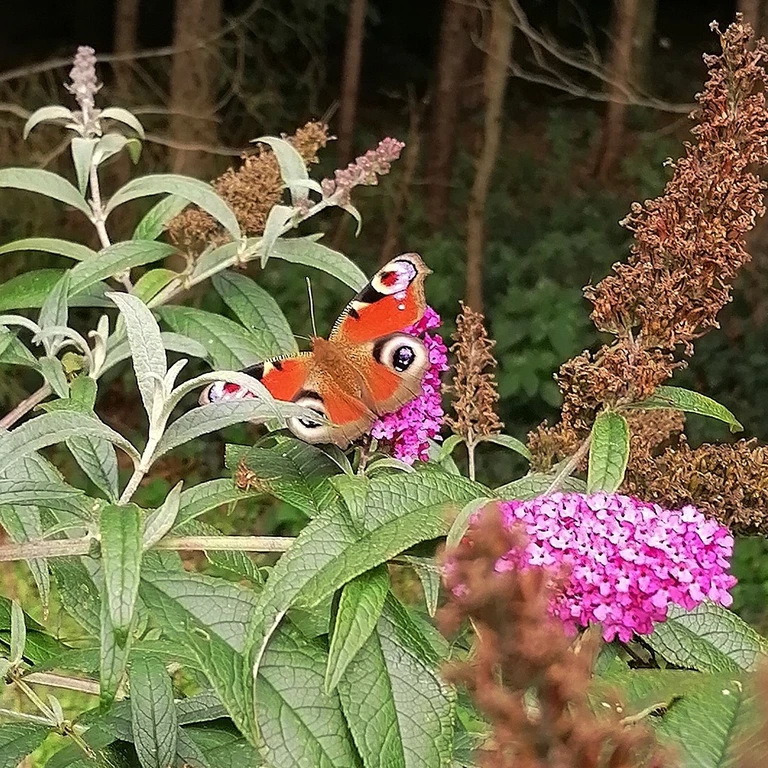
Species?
Aglais io
